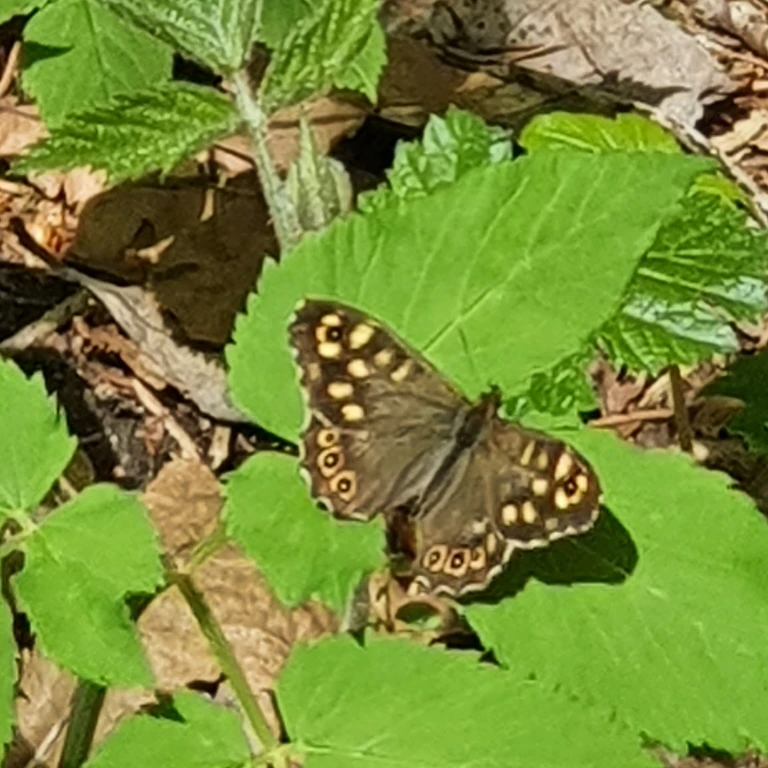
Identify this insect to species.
Pararge aegeria
